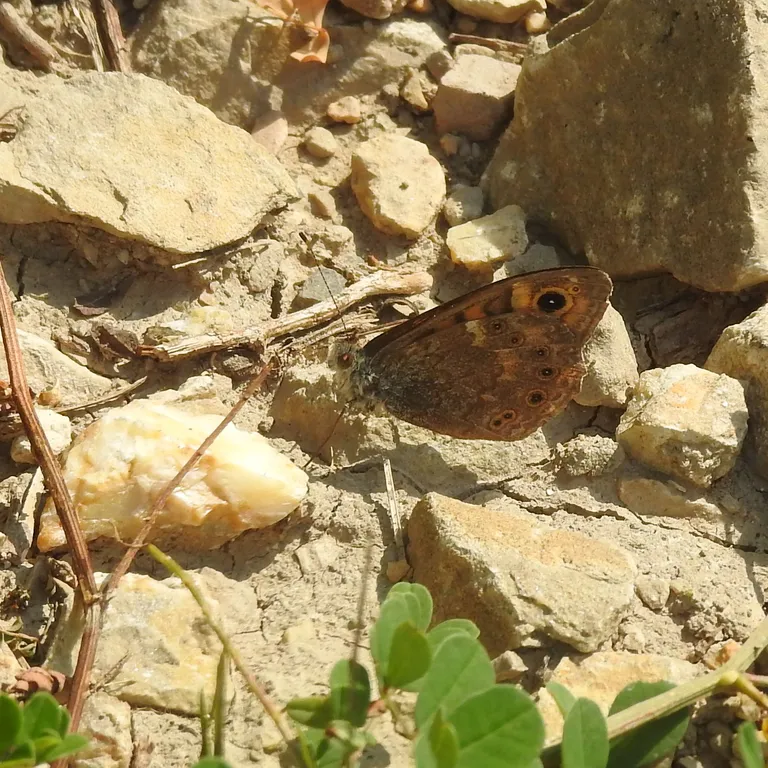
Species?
Lasiommata megera (also Pararge megera)
